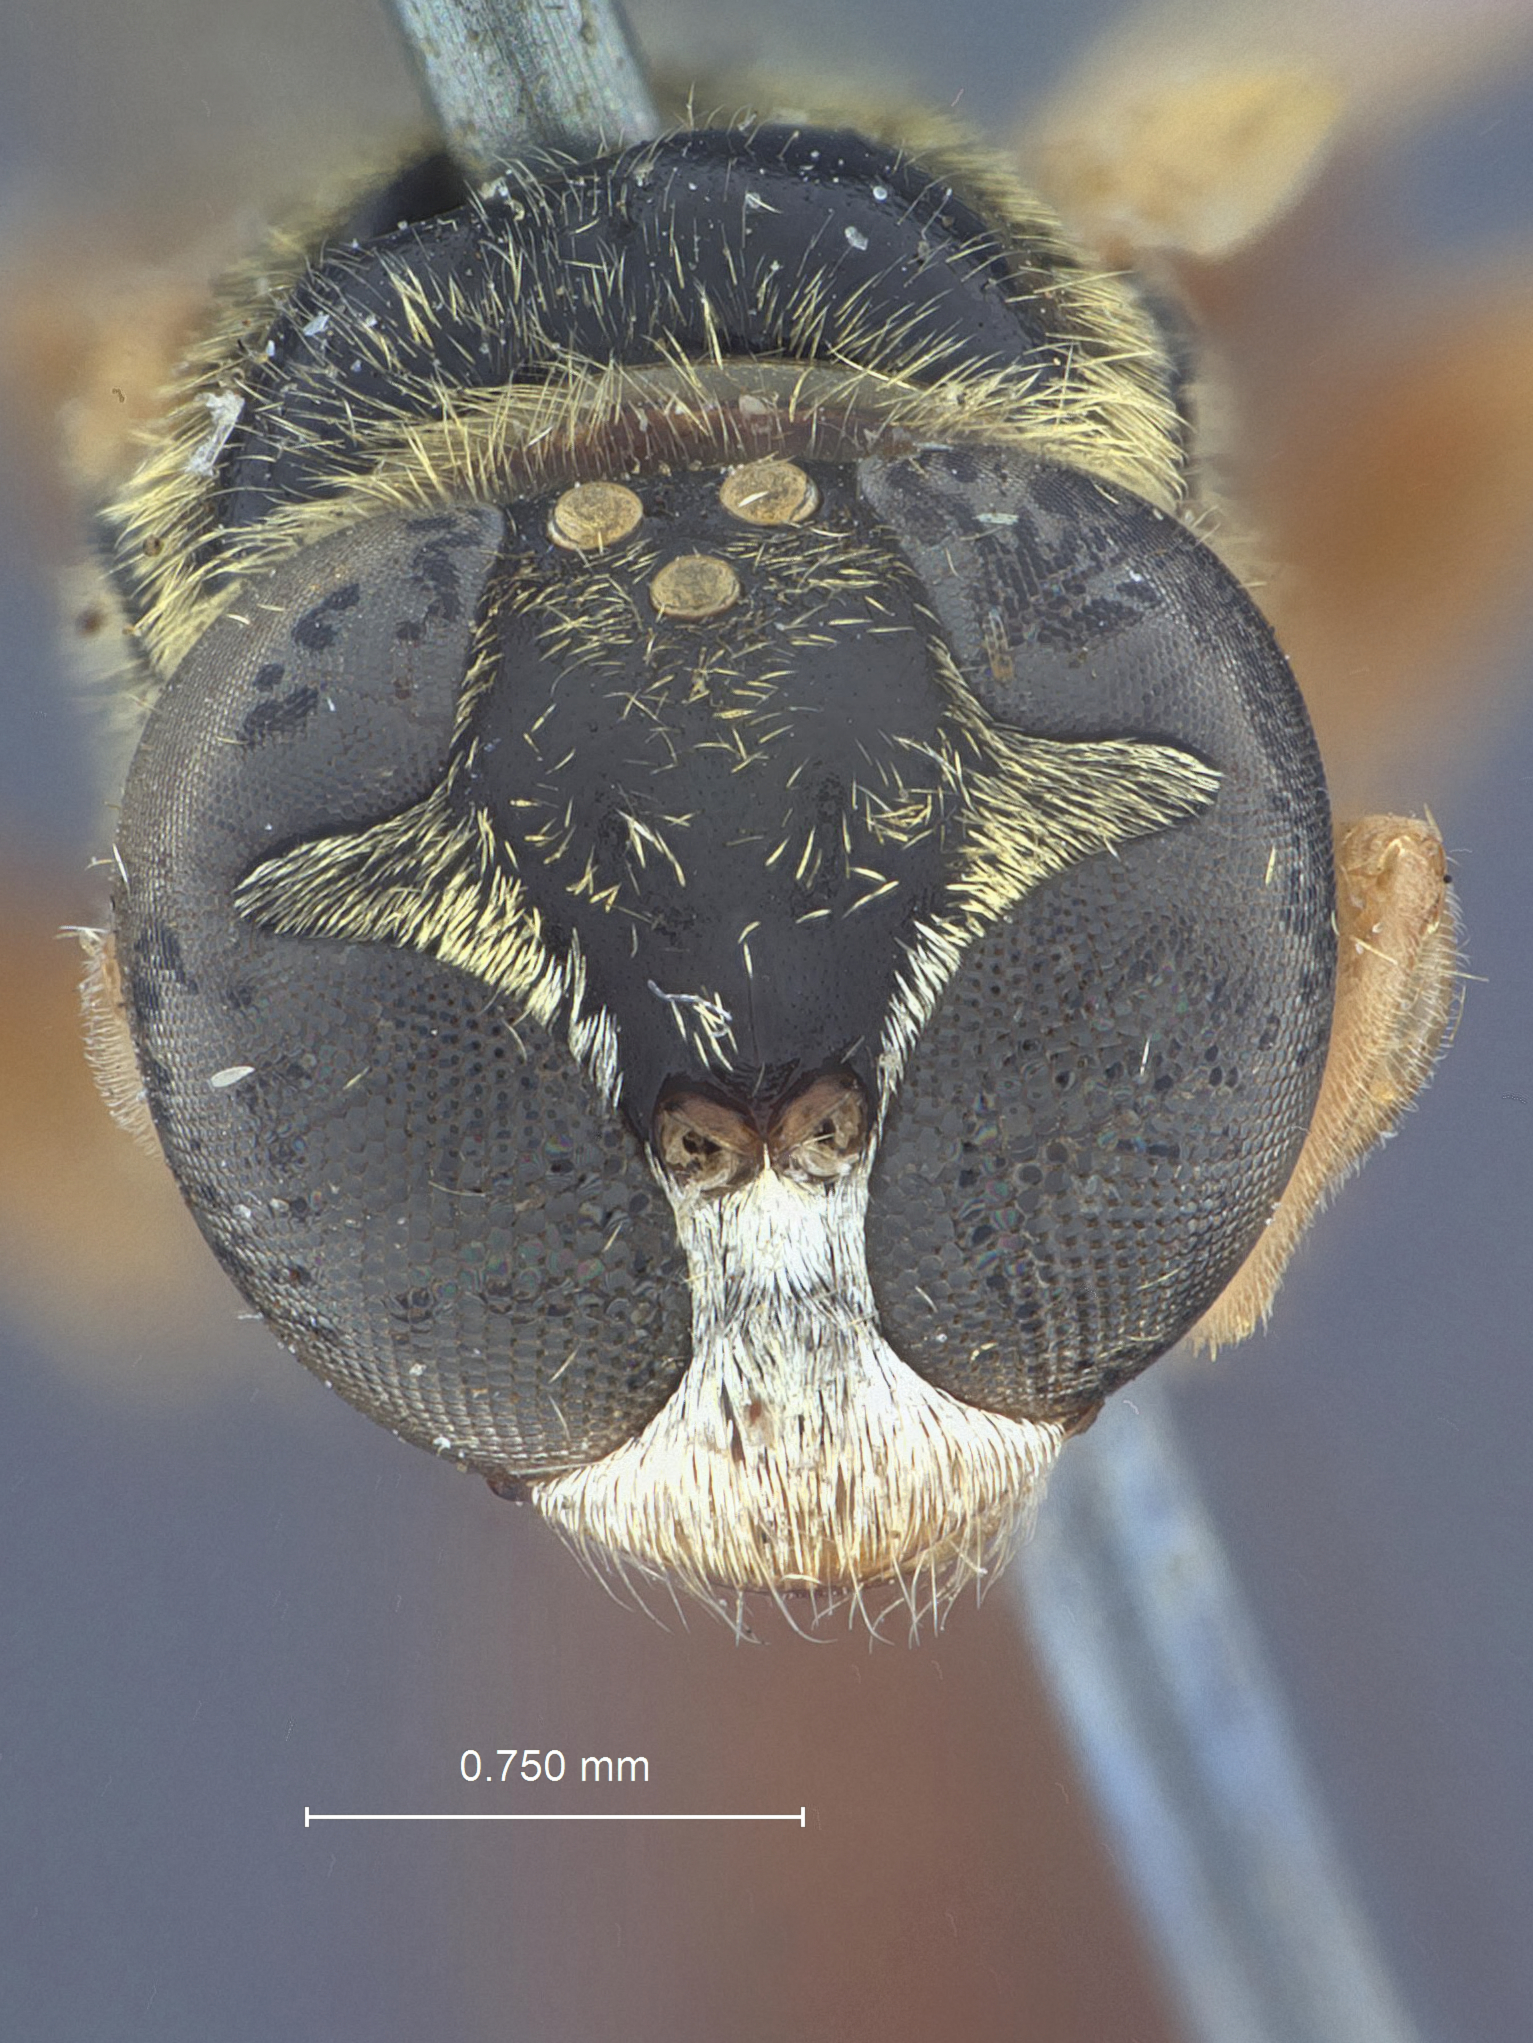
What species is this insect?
Trypoxylon williamsi
